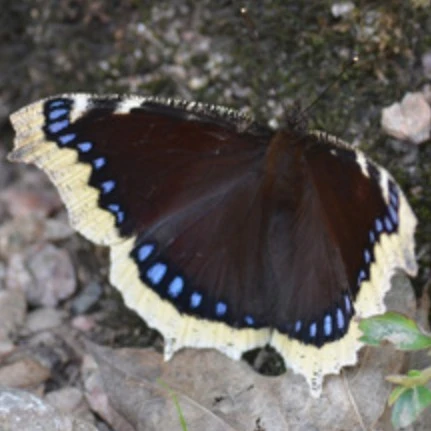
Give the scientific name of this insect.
Nymphalis antiopa
